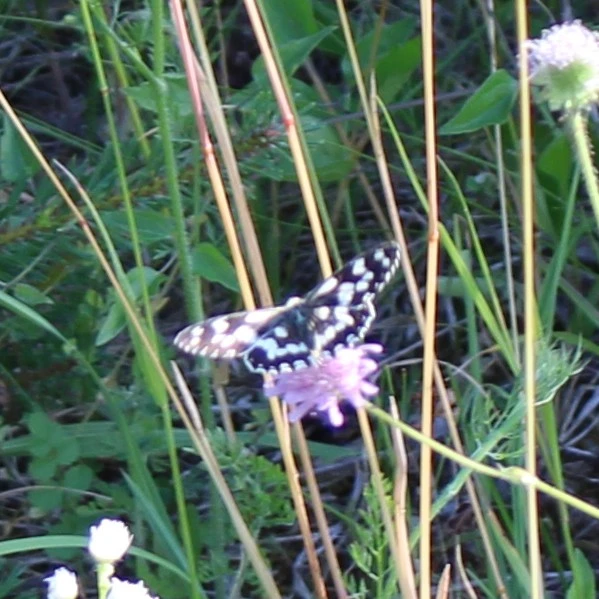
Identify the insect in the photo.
Melanargia galathea
